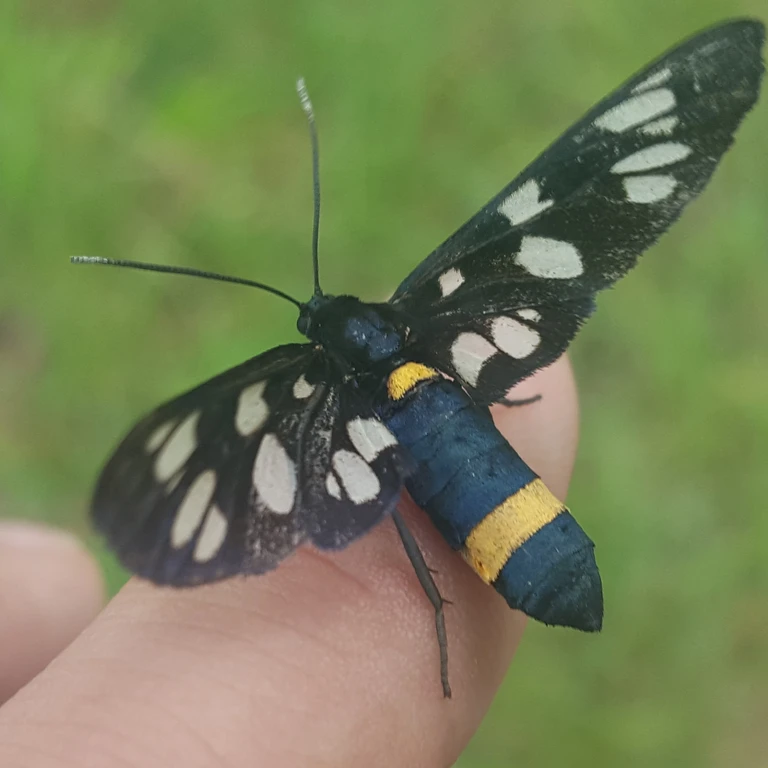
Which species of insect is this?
Amata phegea
